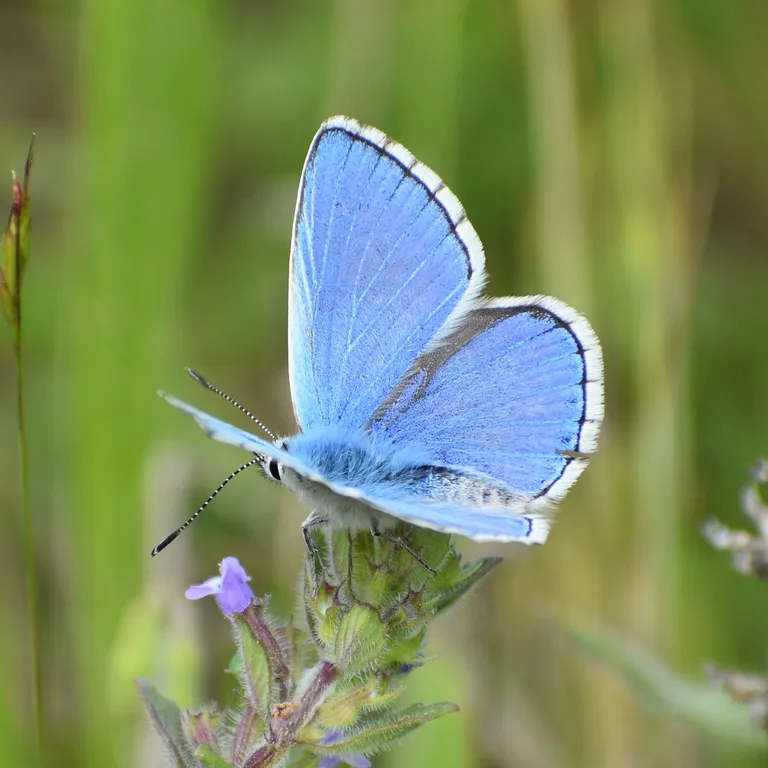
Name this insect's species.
Lysandra bellargus
